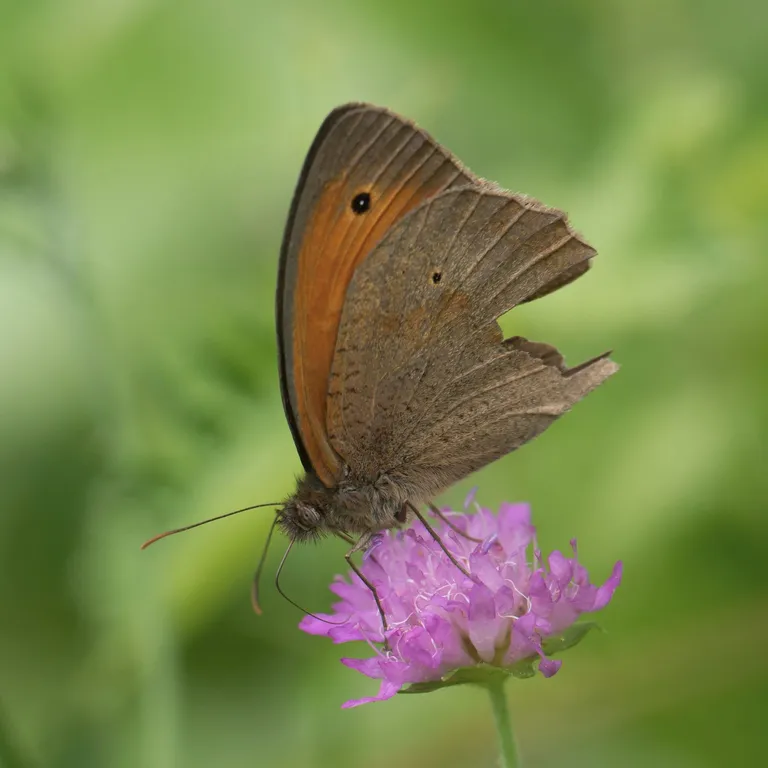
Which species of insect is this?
Maniola jurtina
